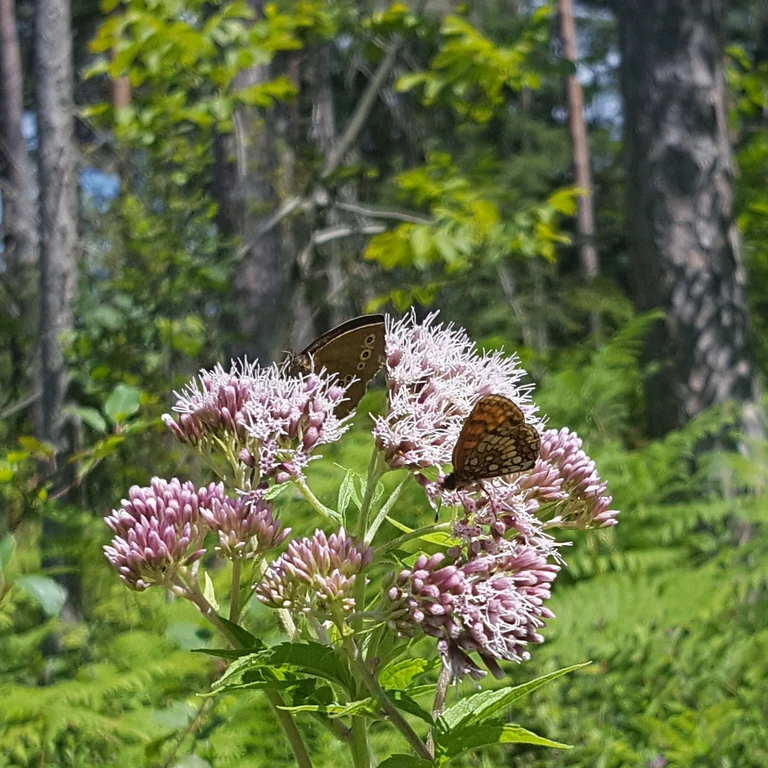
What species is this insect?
Aphantopus hyperantus
